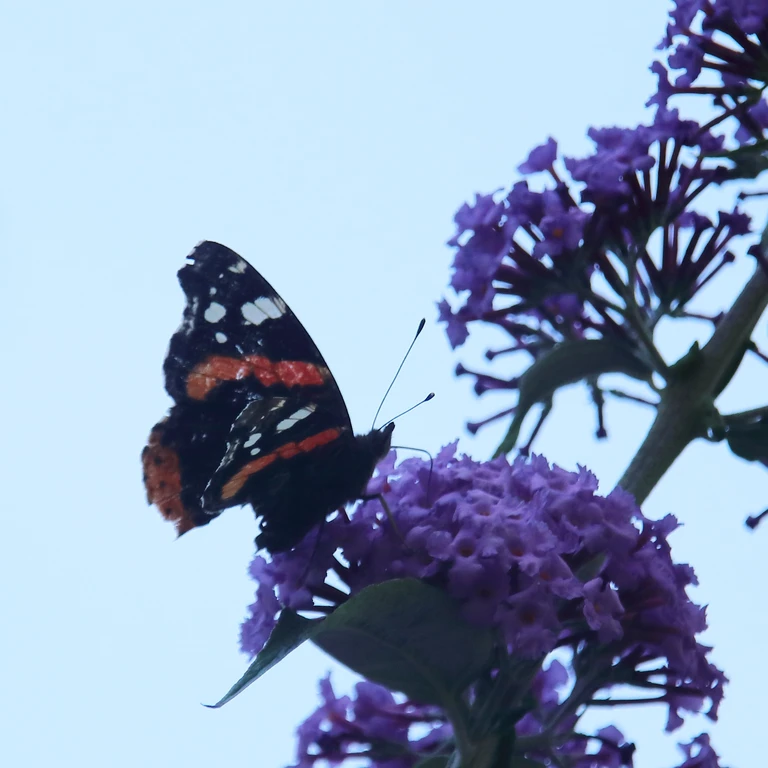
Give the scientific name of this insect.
Vanessa atalanta
